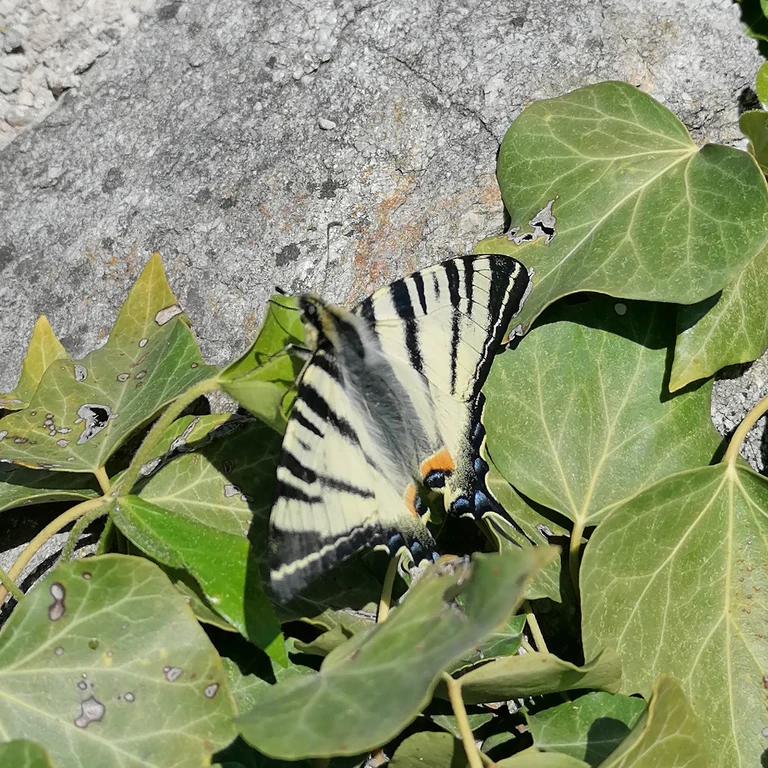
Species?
Iphiclides podalirius
